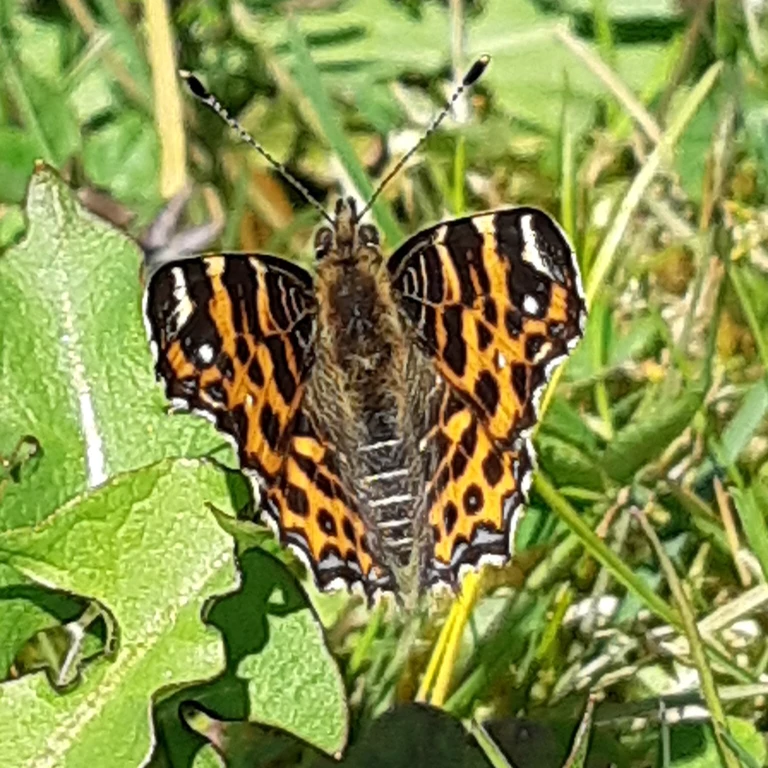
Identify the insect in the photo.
Araschnia levana
